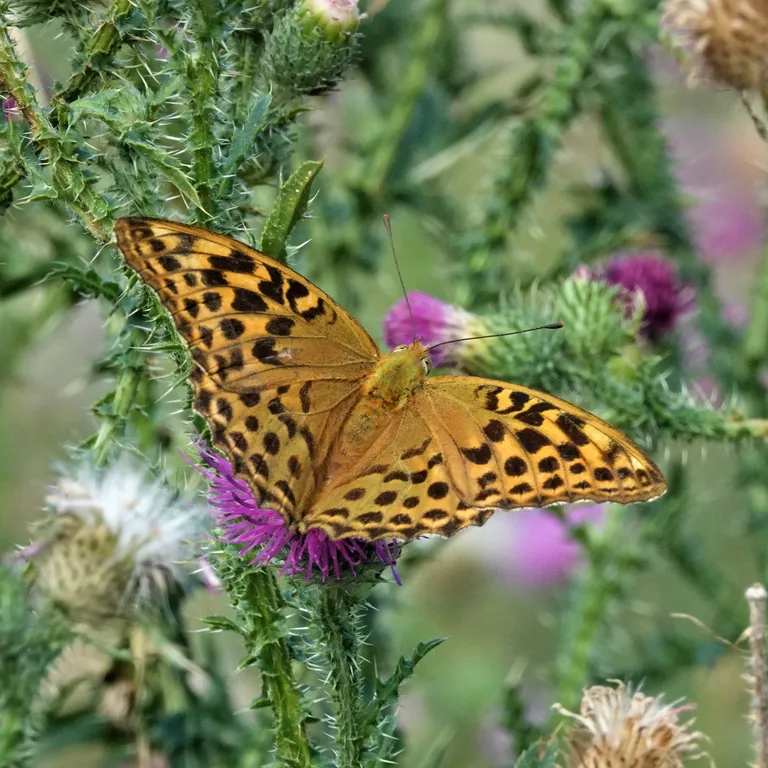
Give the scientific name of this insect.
Argynnis paphia
